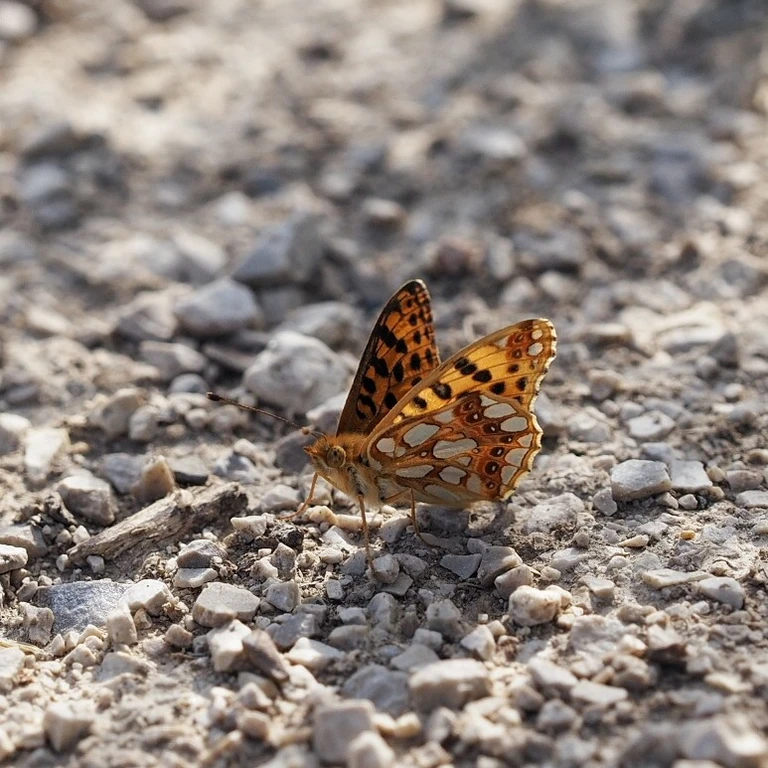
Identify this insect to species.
Issoria lathonia
